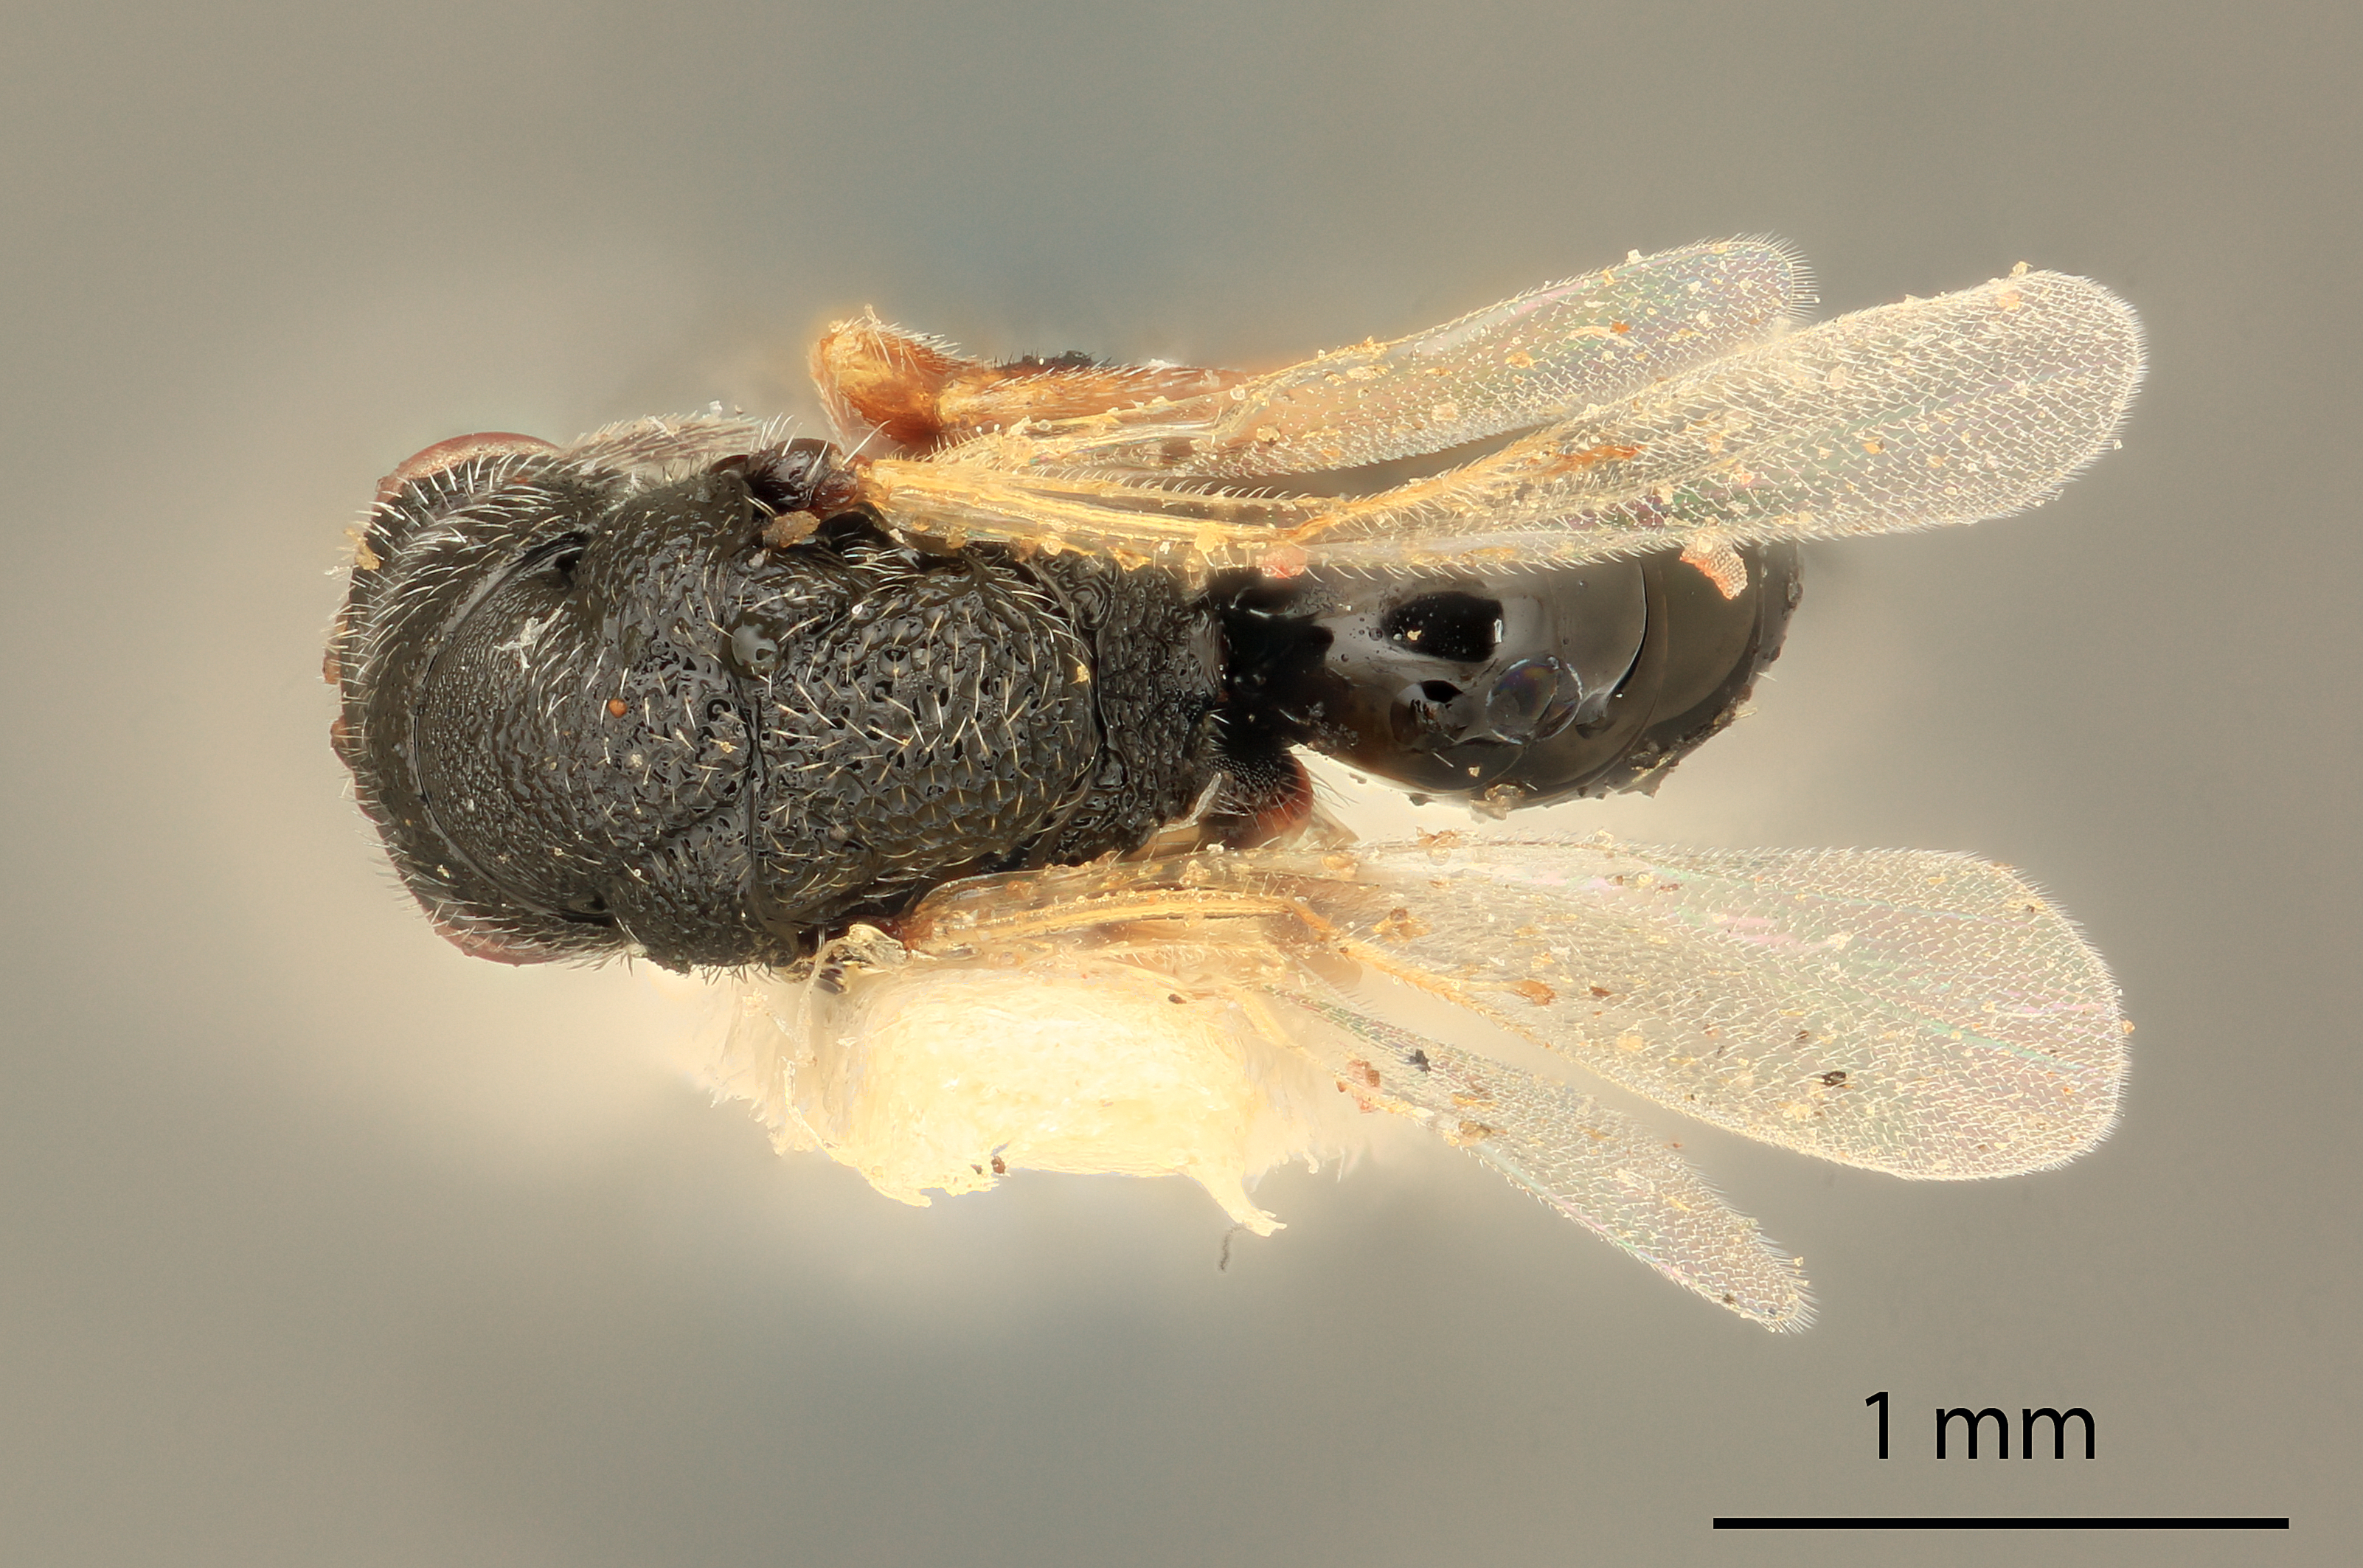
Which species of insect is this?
Eurytoma seminis
